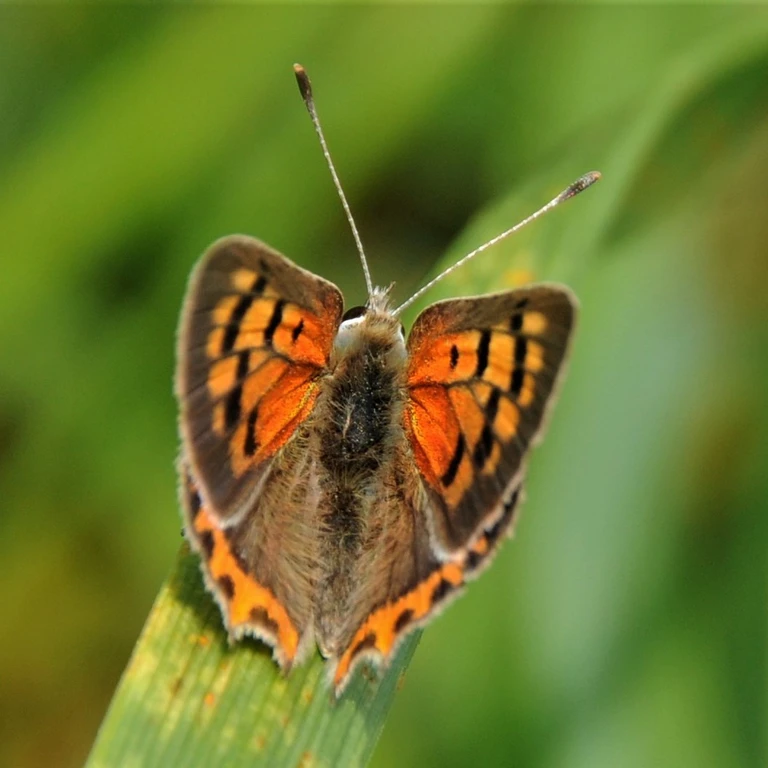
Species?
Lycaena phlaeas
